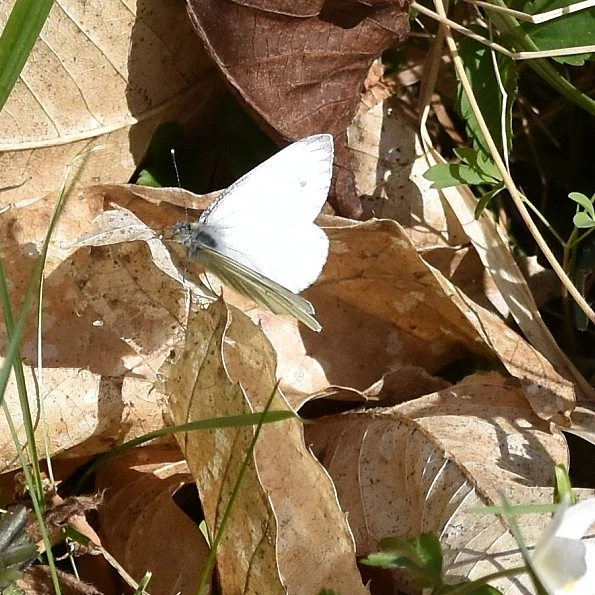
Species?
Pieris napi
